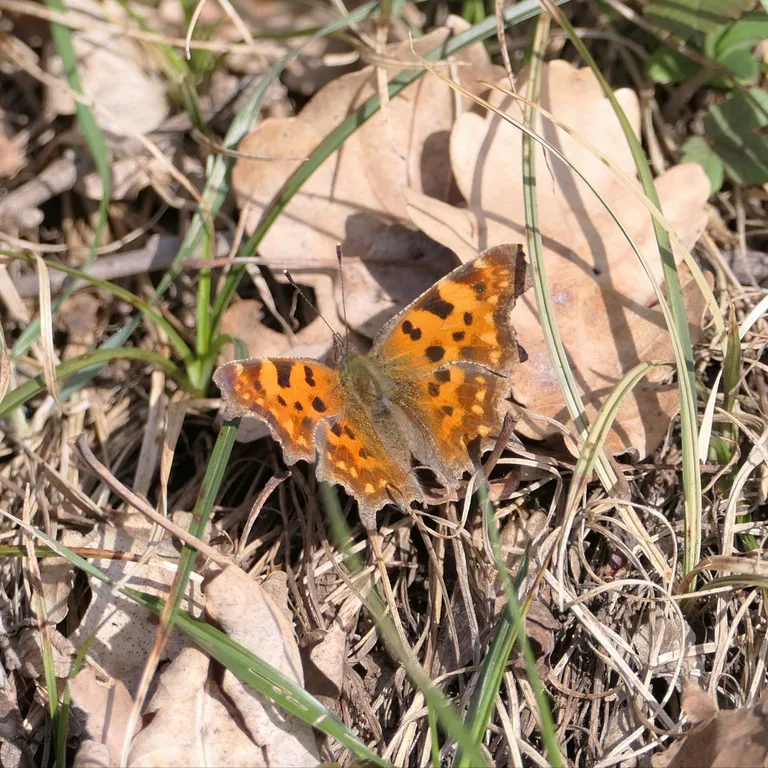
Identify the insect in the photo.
Polygonia c-album
